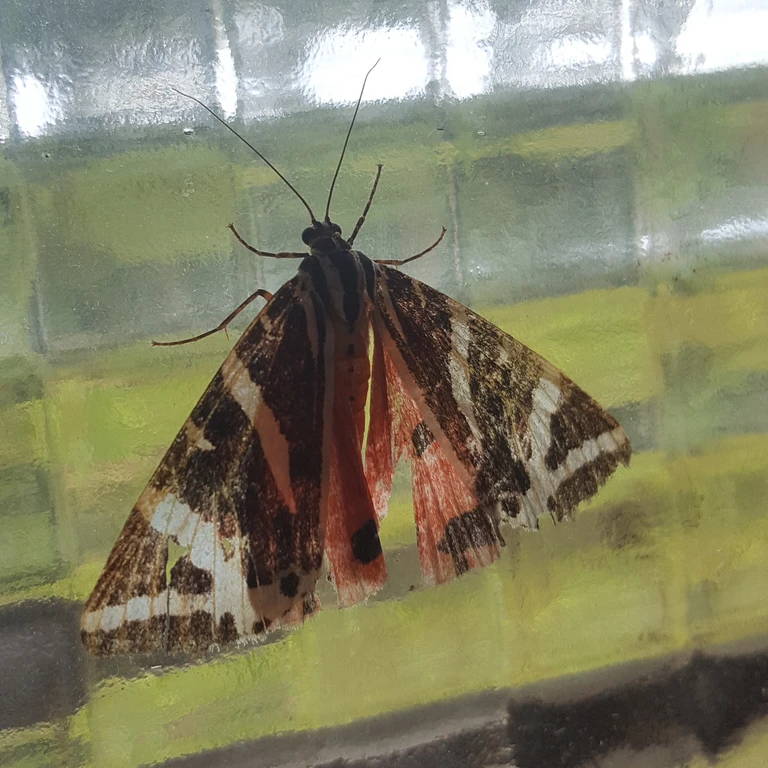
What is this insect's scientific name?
Euplagia quadripunctaria
